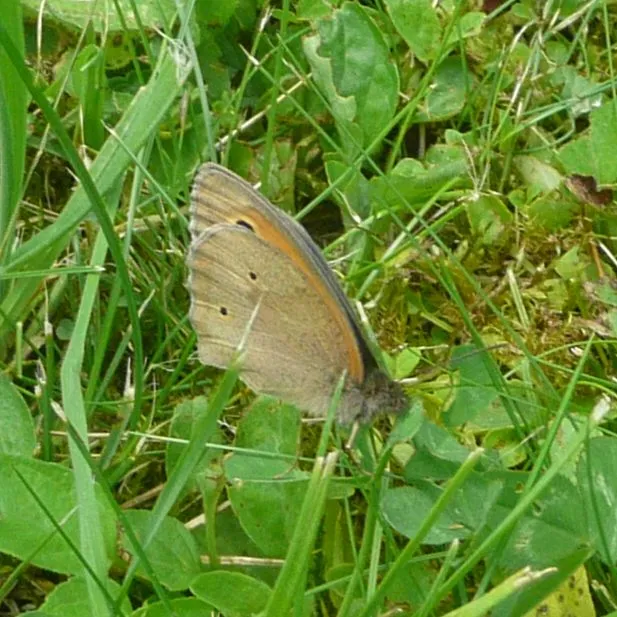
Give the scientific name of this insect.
Maniola jurtina
